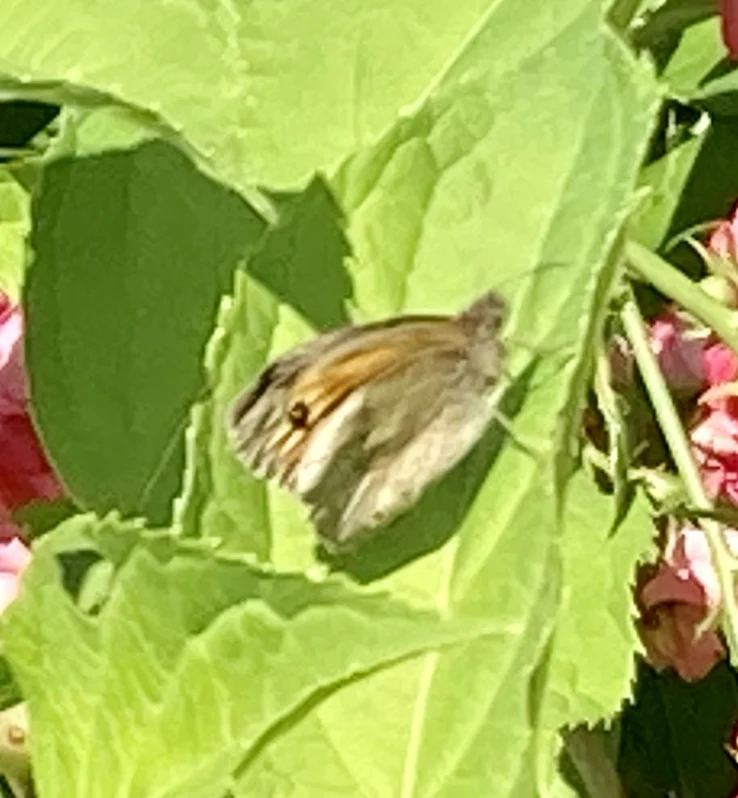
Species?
Maniola jurtina
